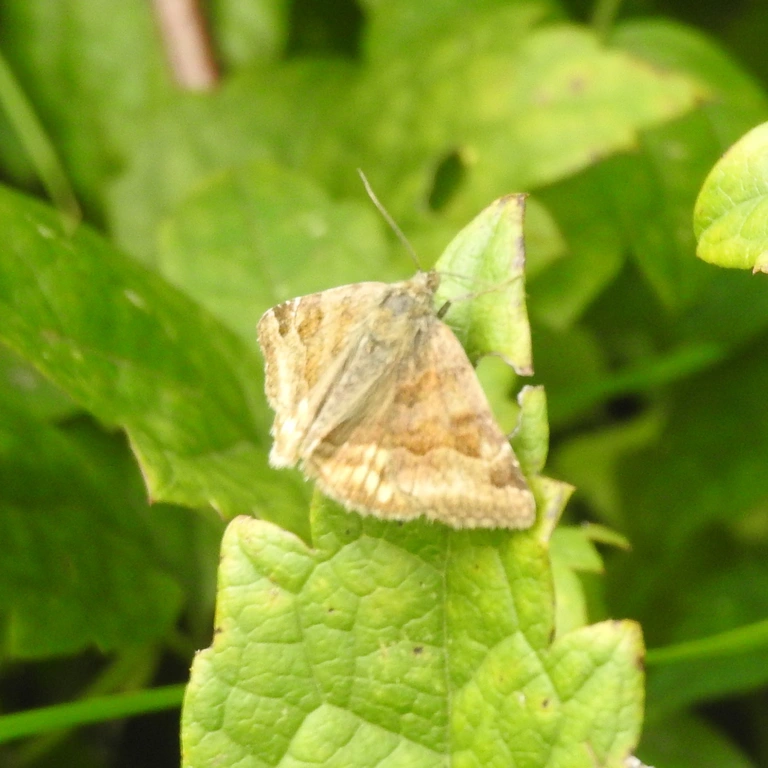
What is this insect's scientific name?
Euclidia glyphica
